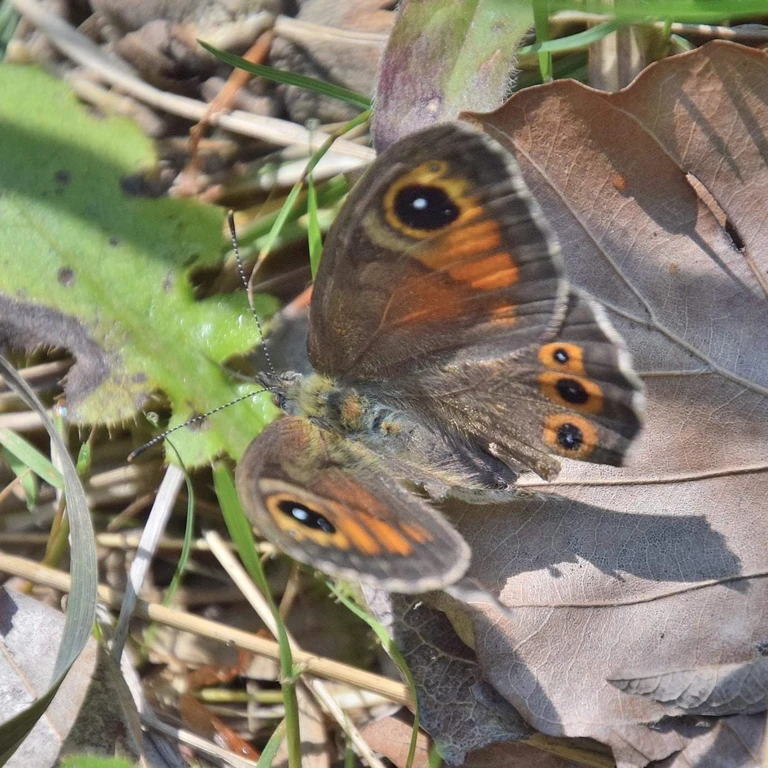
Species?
Lasiommata maera (also Pararge maera)
